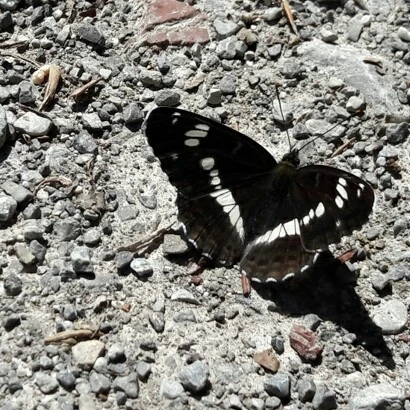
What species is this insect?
Limenitis camilla (also Ladoga camilla)
